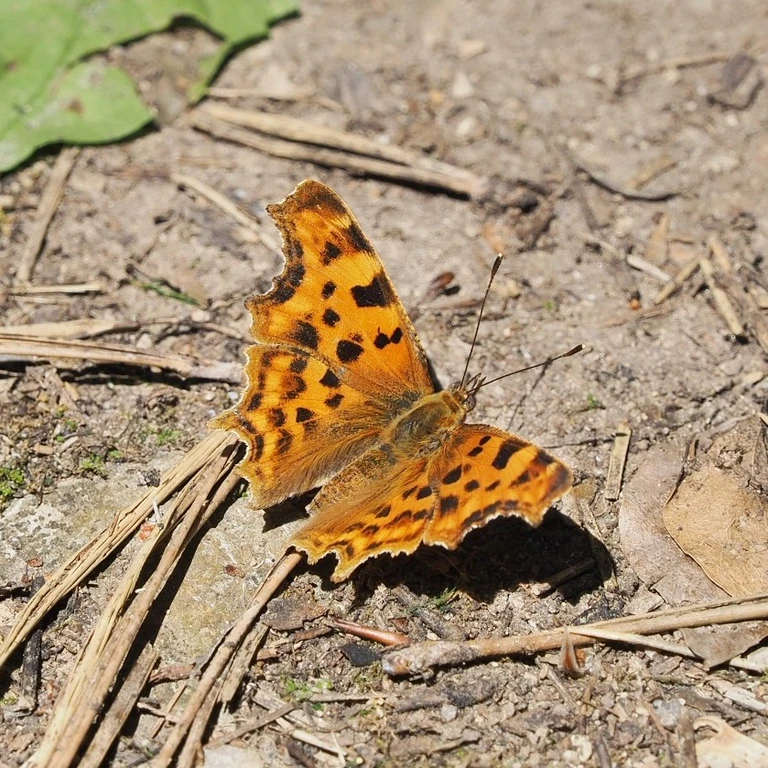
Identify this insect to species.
Polygonia c-album
